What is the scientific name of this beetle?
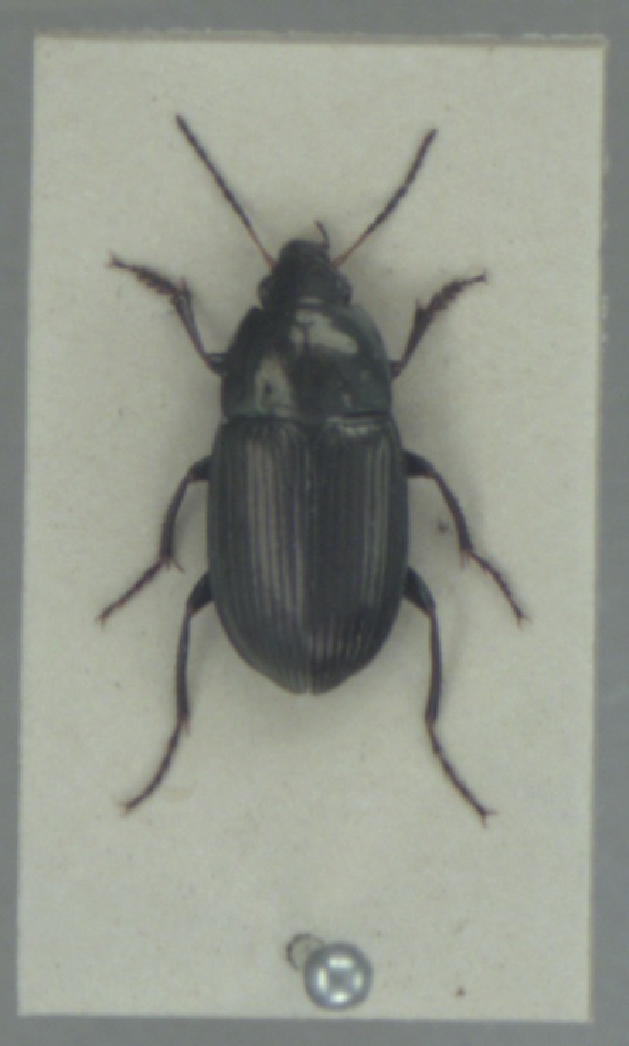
Amara similata
